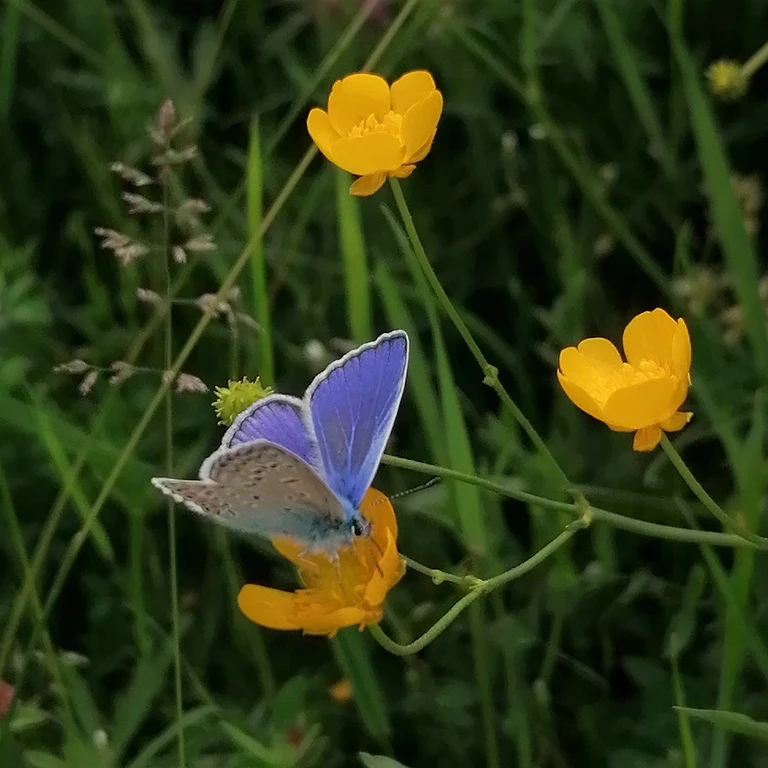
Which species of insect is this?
Polyommatus icarus
